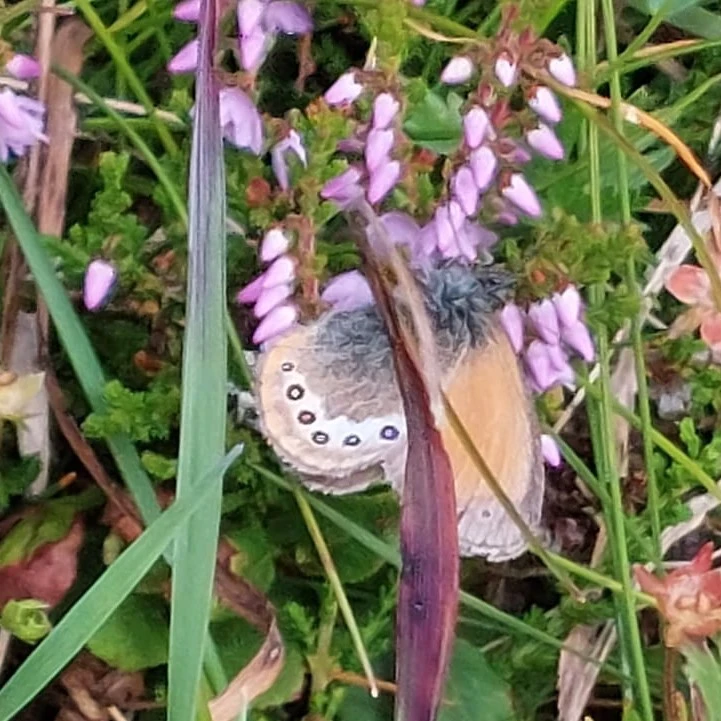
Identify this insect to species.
Coenonympha gardetta
